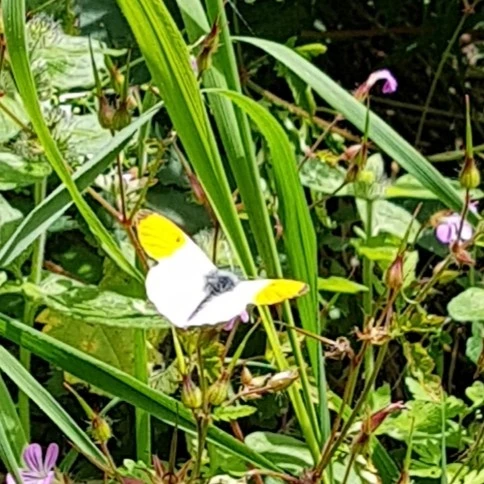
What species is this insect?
Anthocharis cardamines
